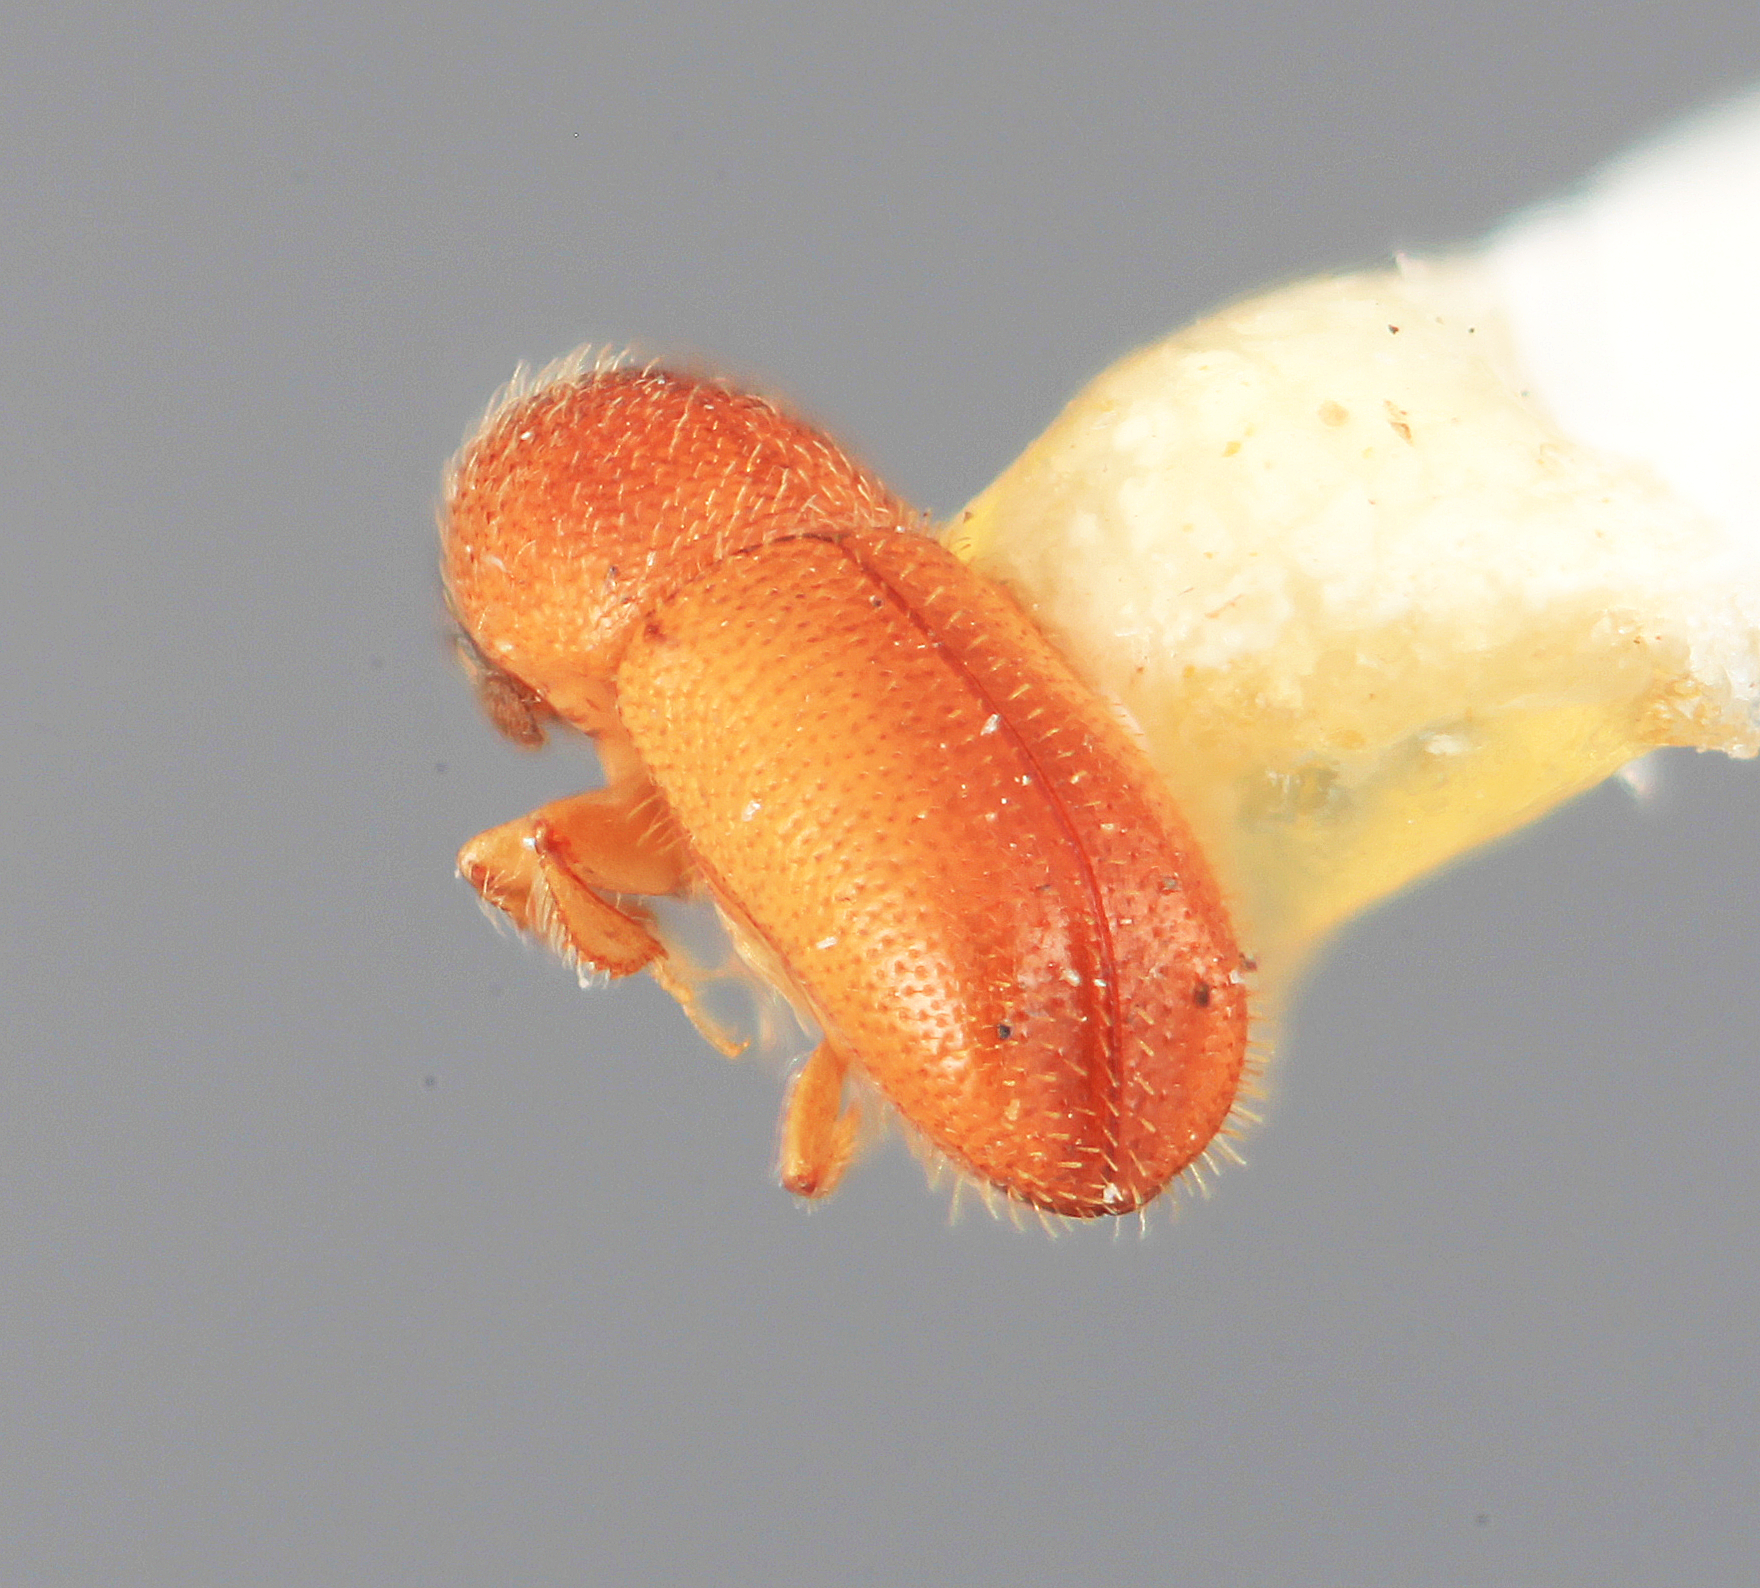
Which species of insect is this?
Dendrocranulus vicinalis
